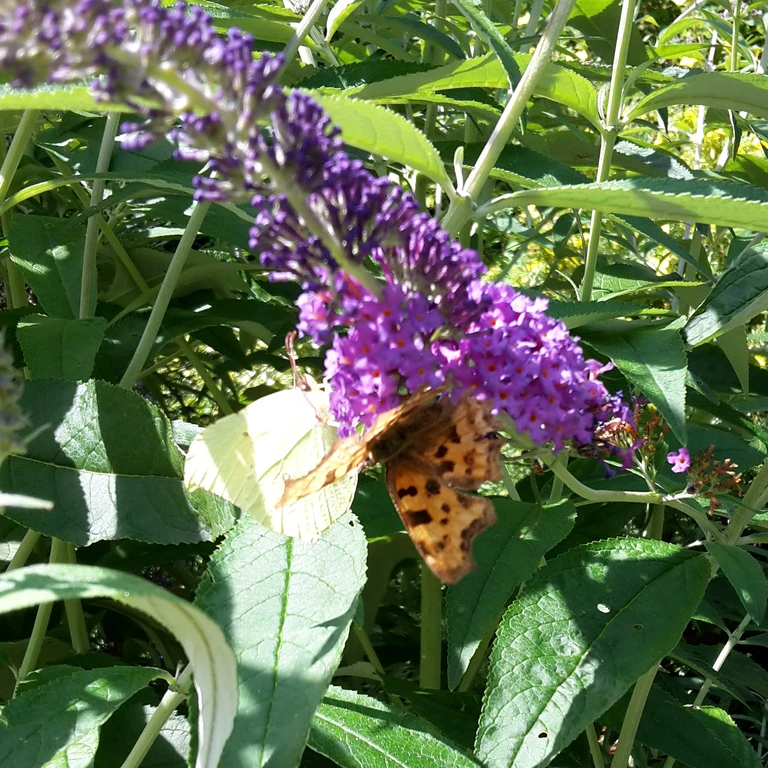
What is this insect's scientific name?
Polygonia c-album
